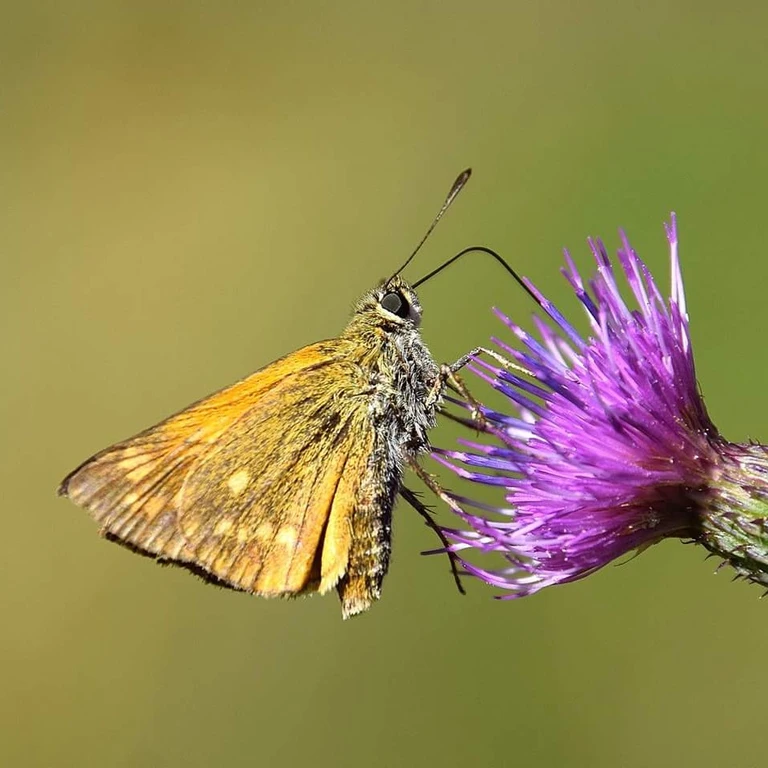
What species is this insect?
Ochlodes sylvanus (also Ochlodes venata)
